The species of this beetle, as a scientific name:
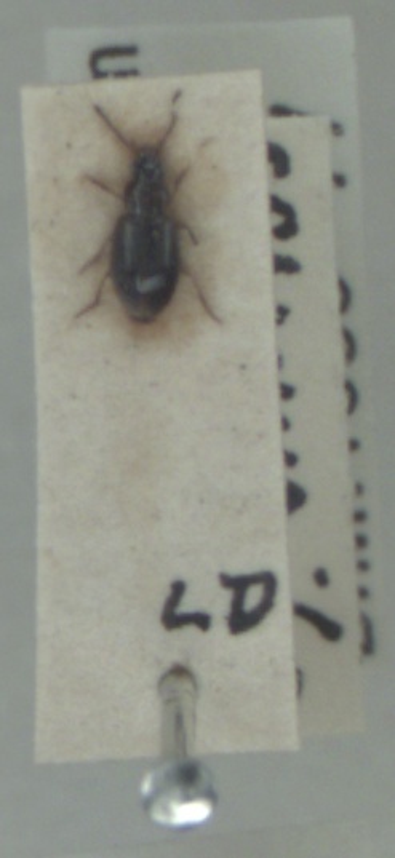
Bradycellus ruficollis
